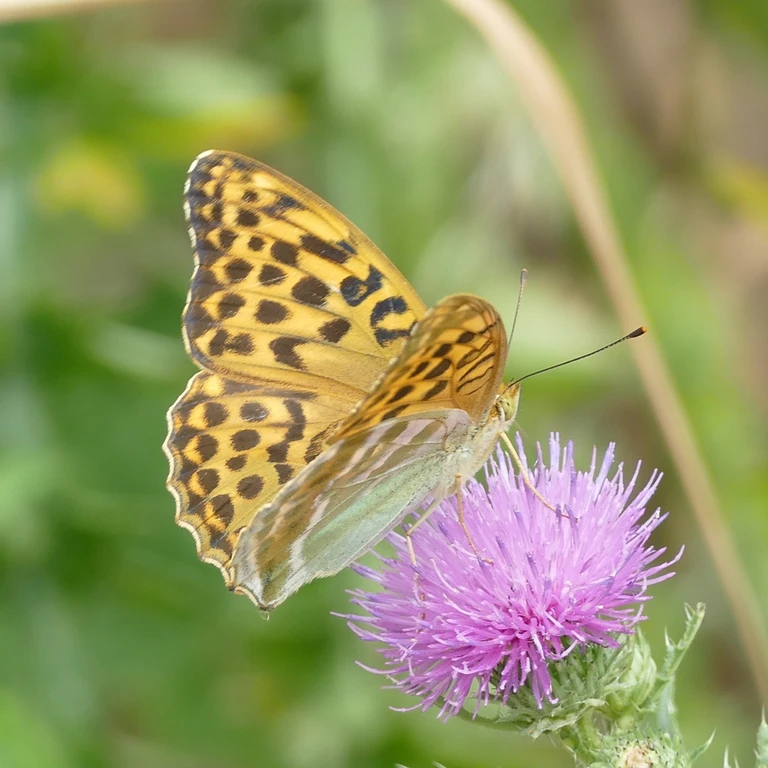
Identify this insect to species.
Argynnis paphia
